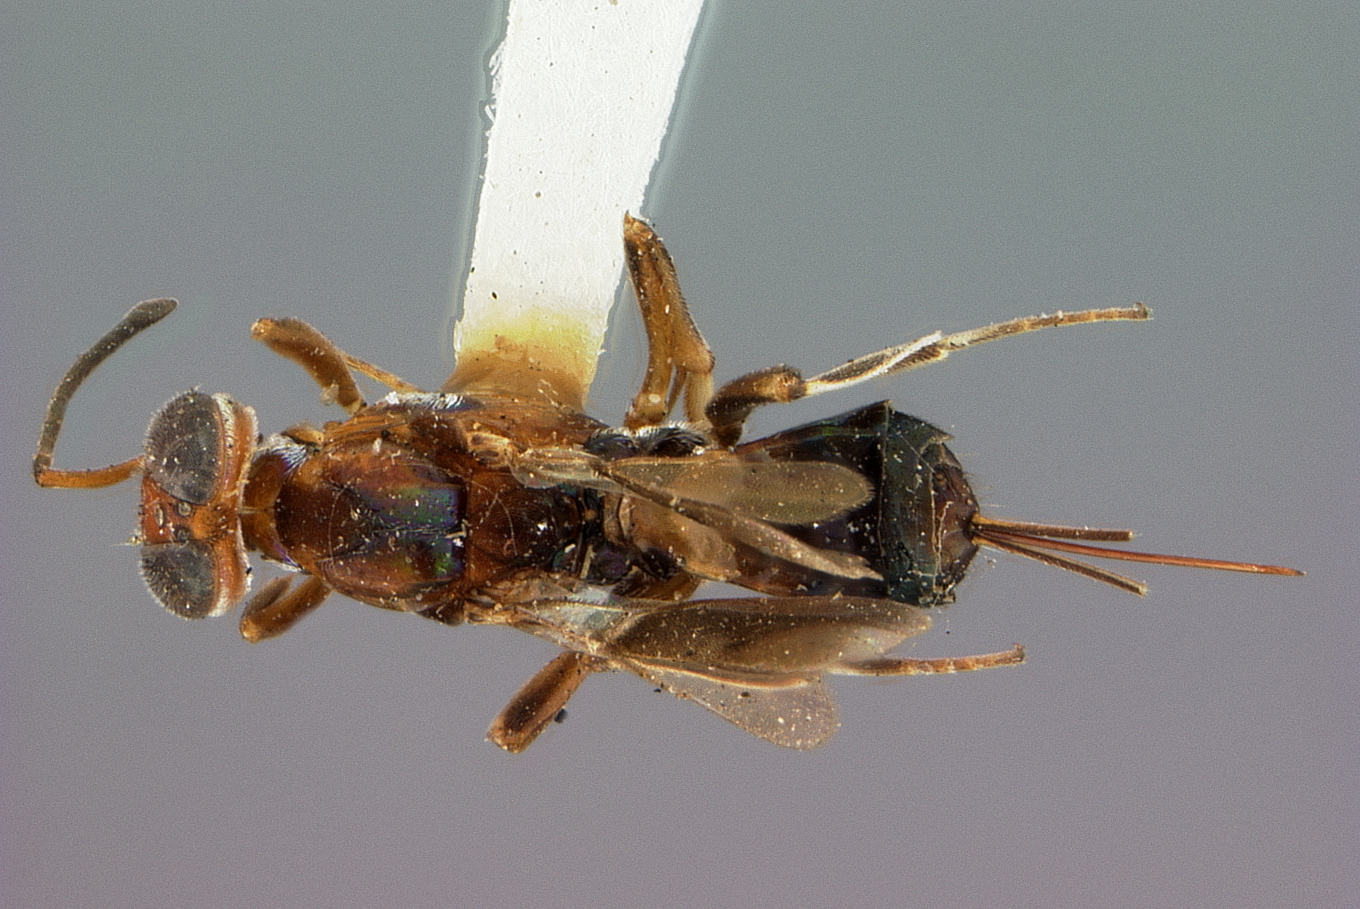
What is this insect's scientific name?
Tineobius citri
